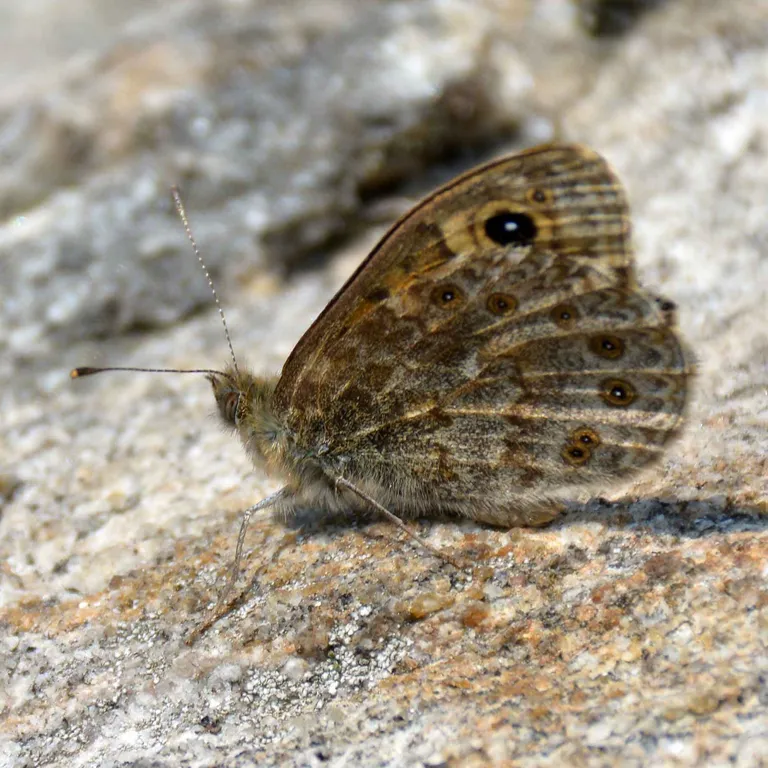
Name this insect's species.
Lasiommata megera (also Pararge megera)
